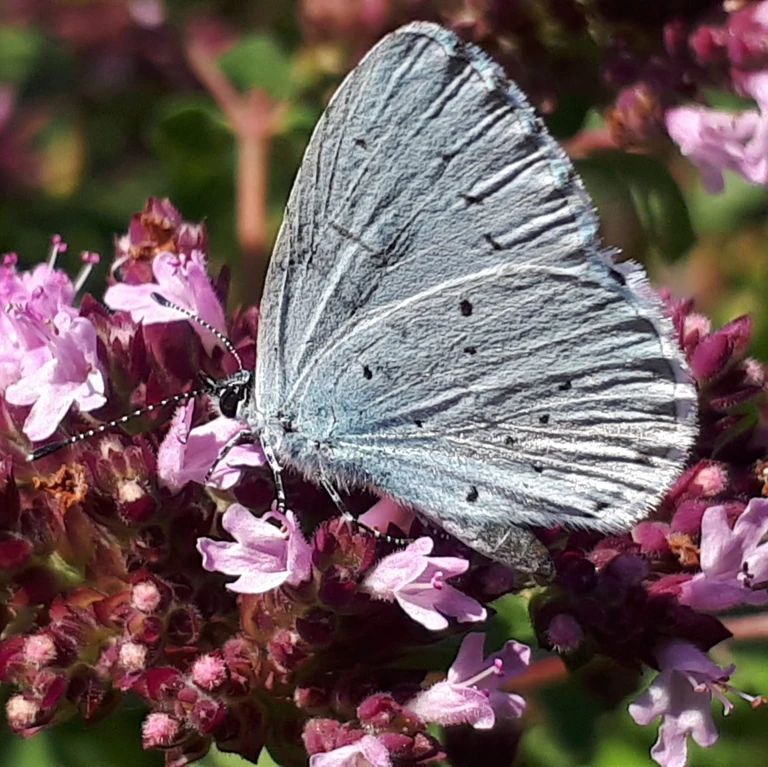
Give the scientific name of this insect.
Celastrina argiolus
